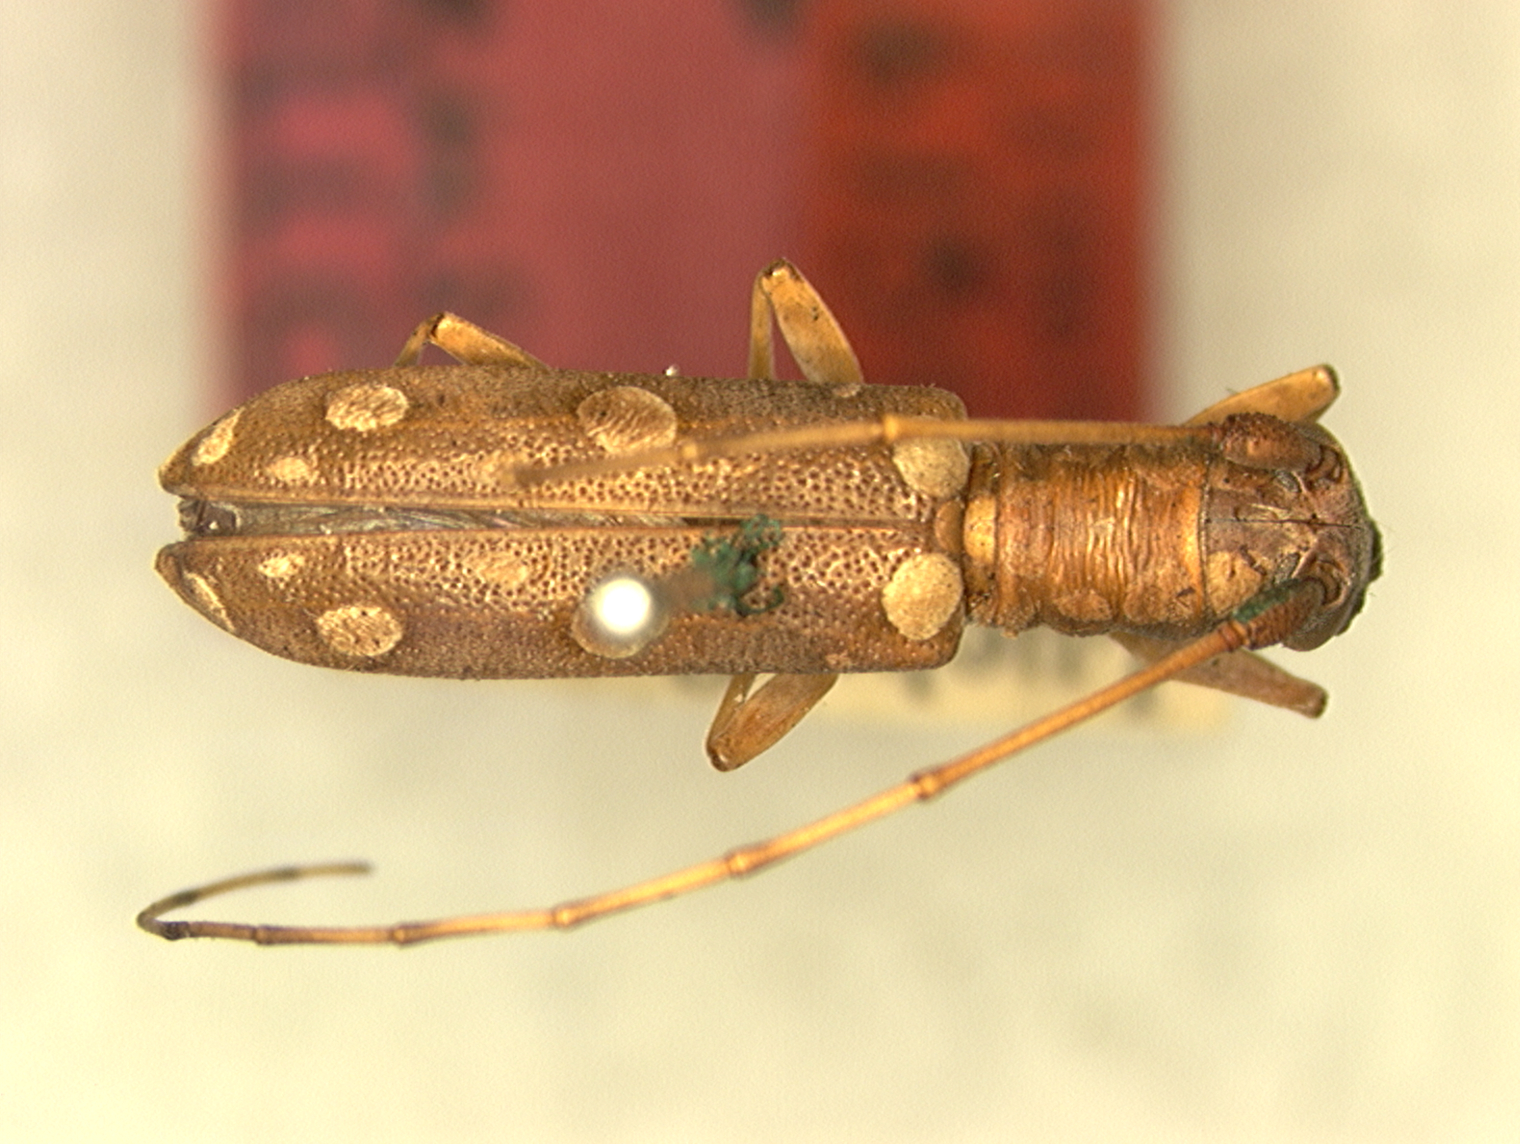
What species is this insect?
Olenecamptus similis
